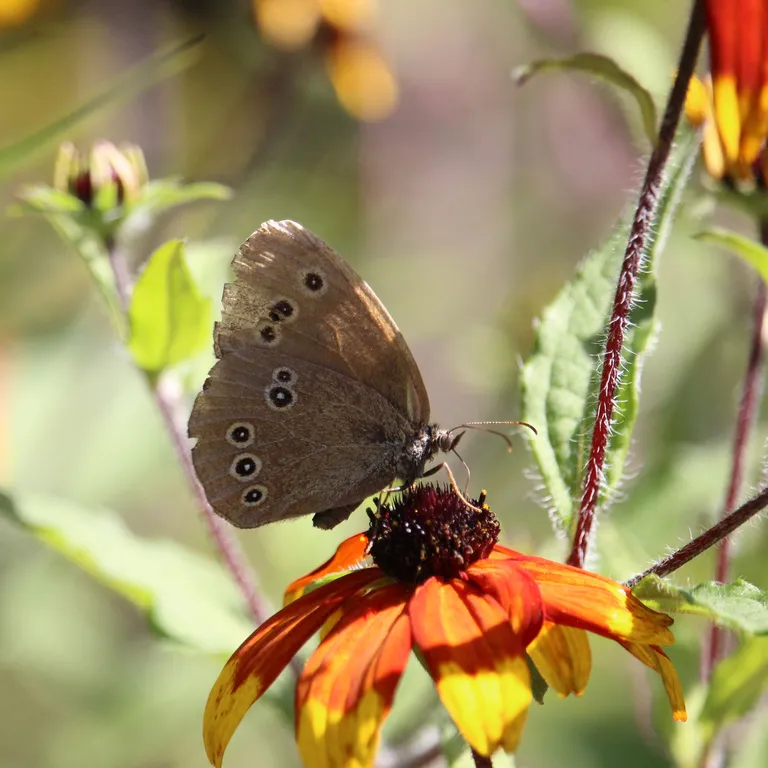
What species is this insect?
Aphantopus hyperantus
